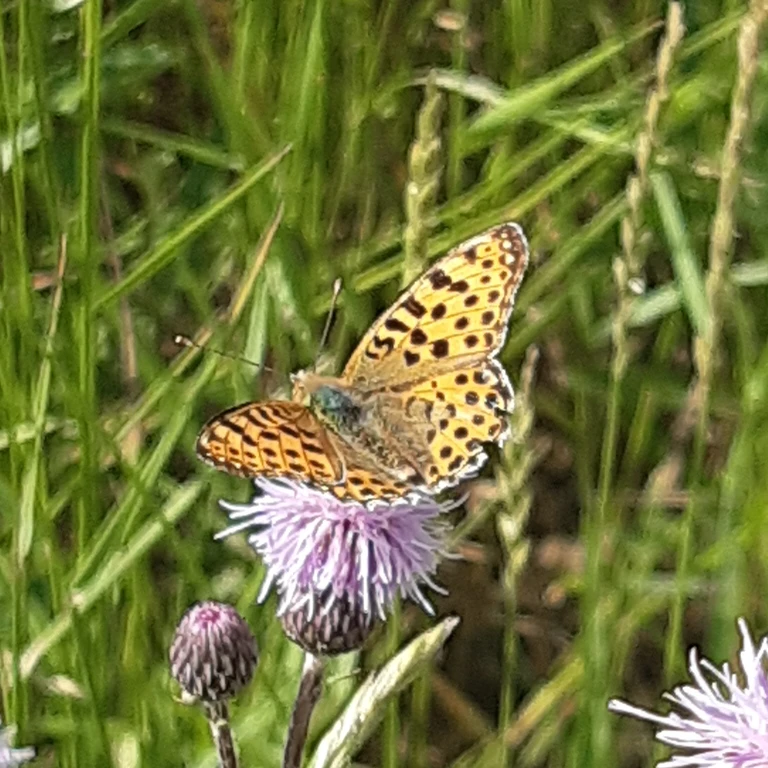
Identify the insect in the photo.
Issoria lathonia
